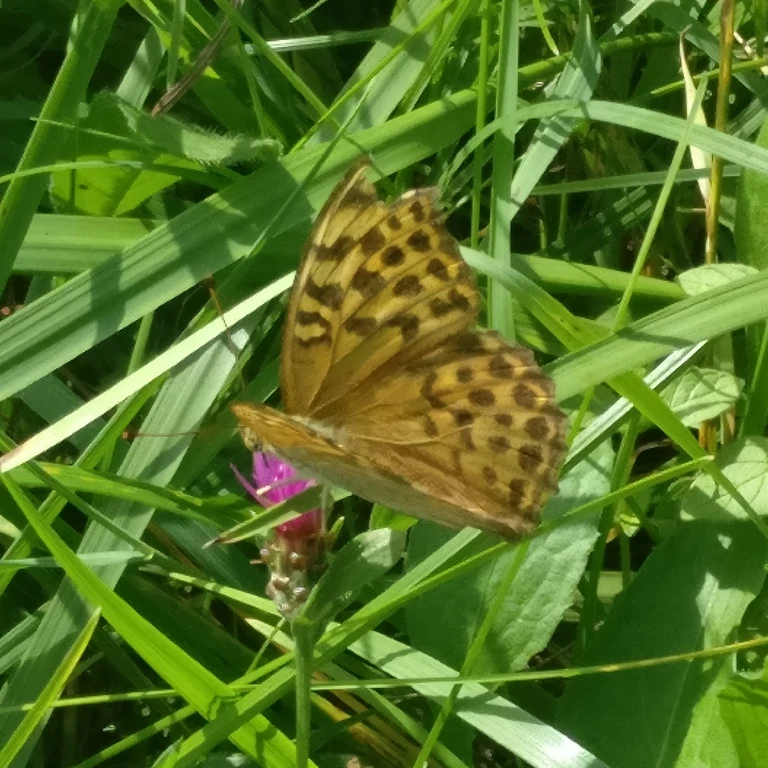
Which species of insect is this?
Argynnis paphia
